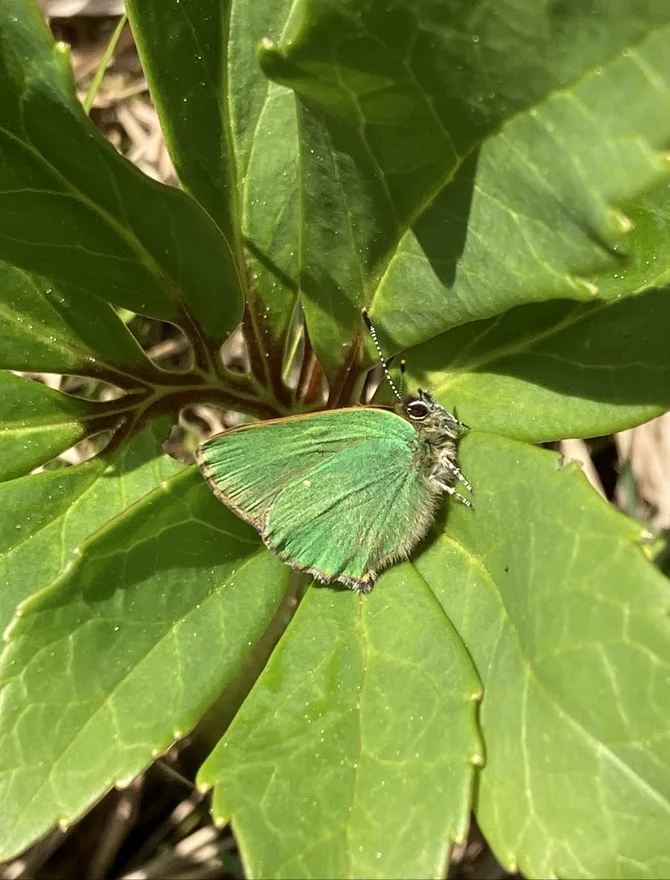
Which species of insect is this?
Callophrys rubi
